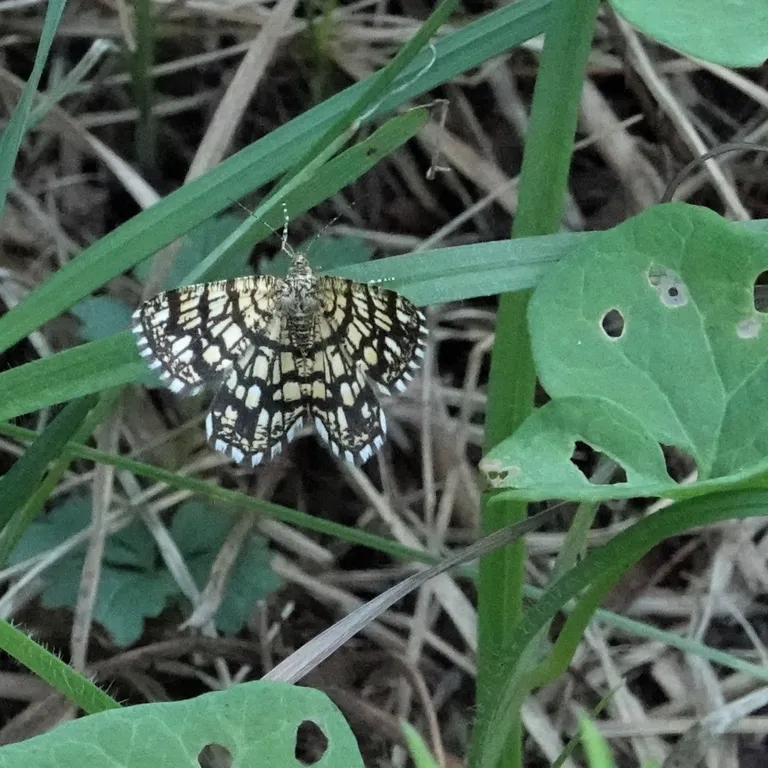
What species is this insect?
Chiasmia clathrata
